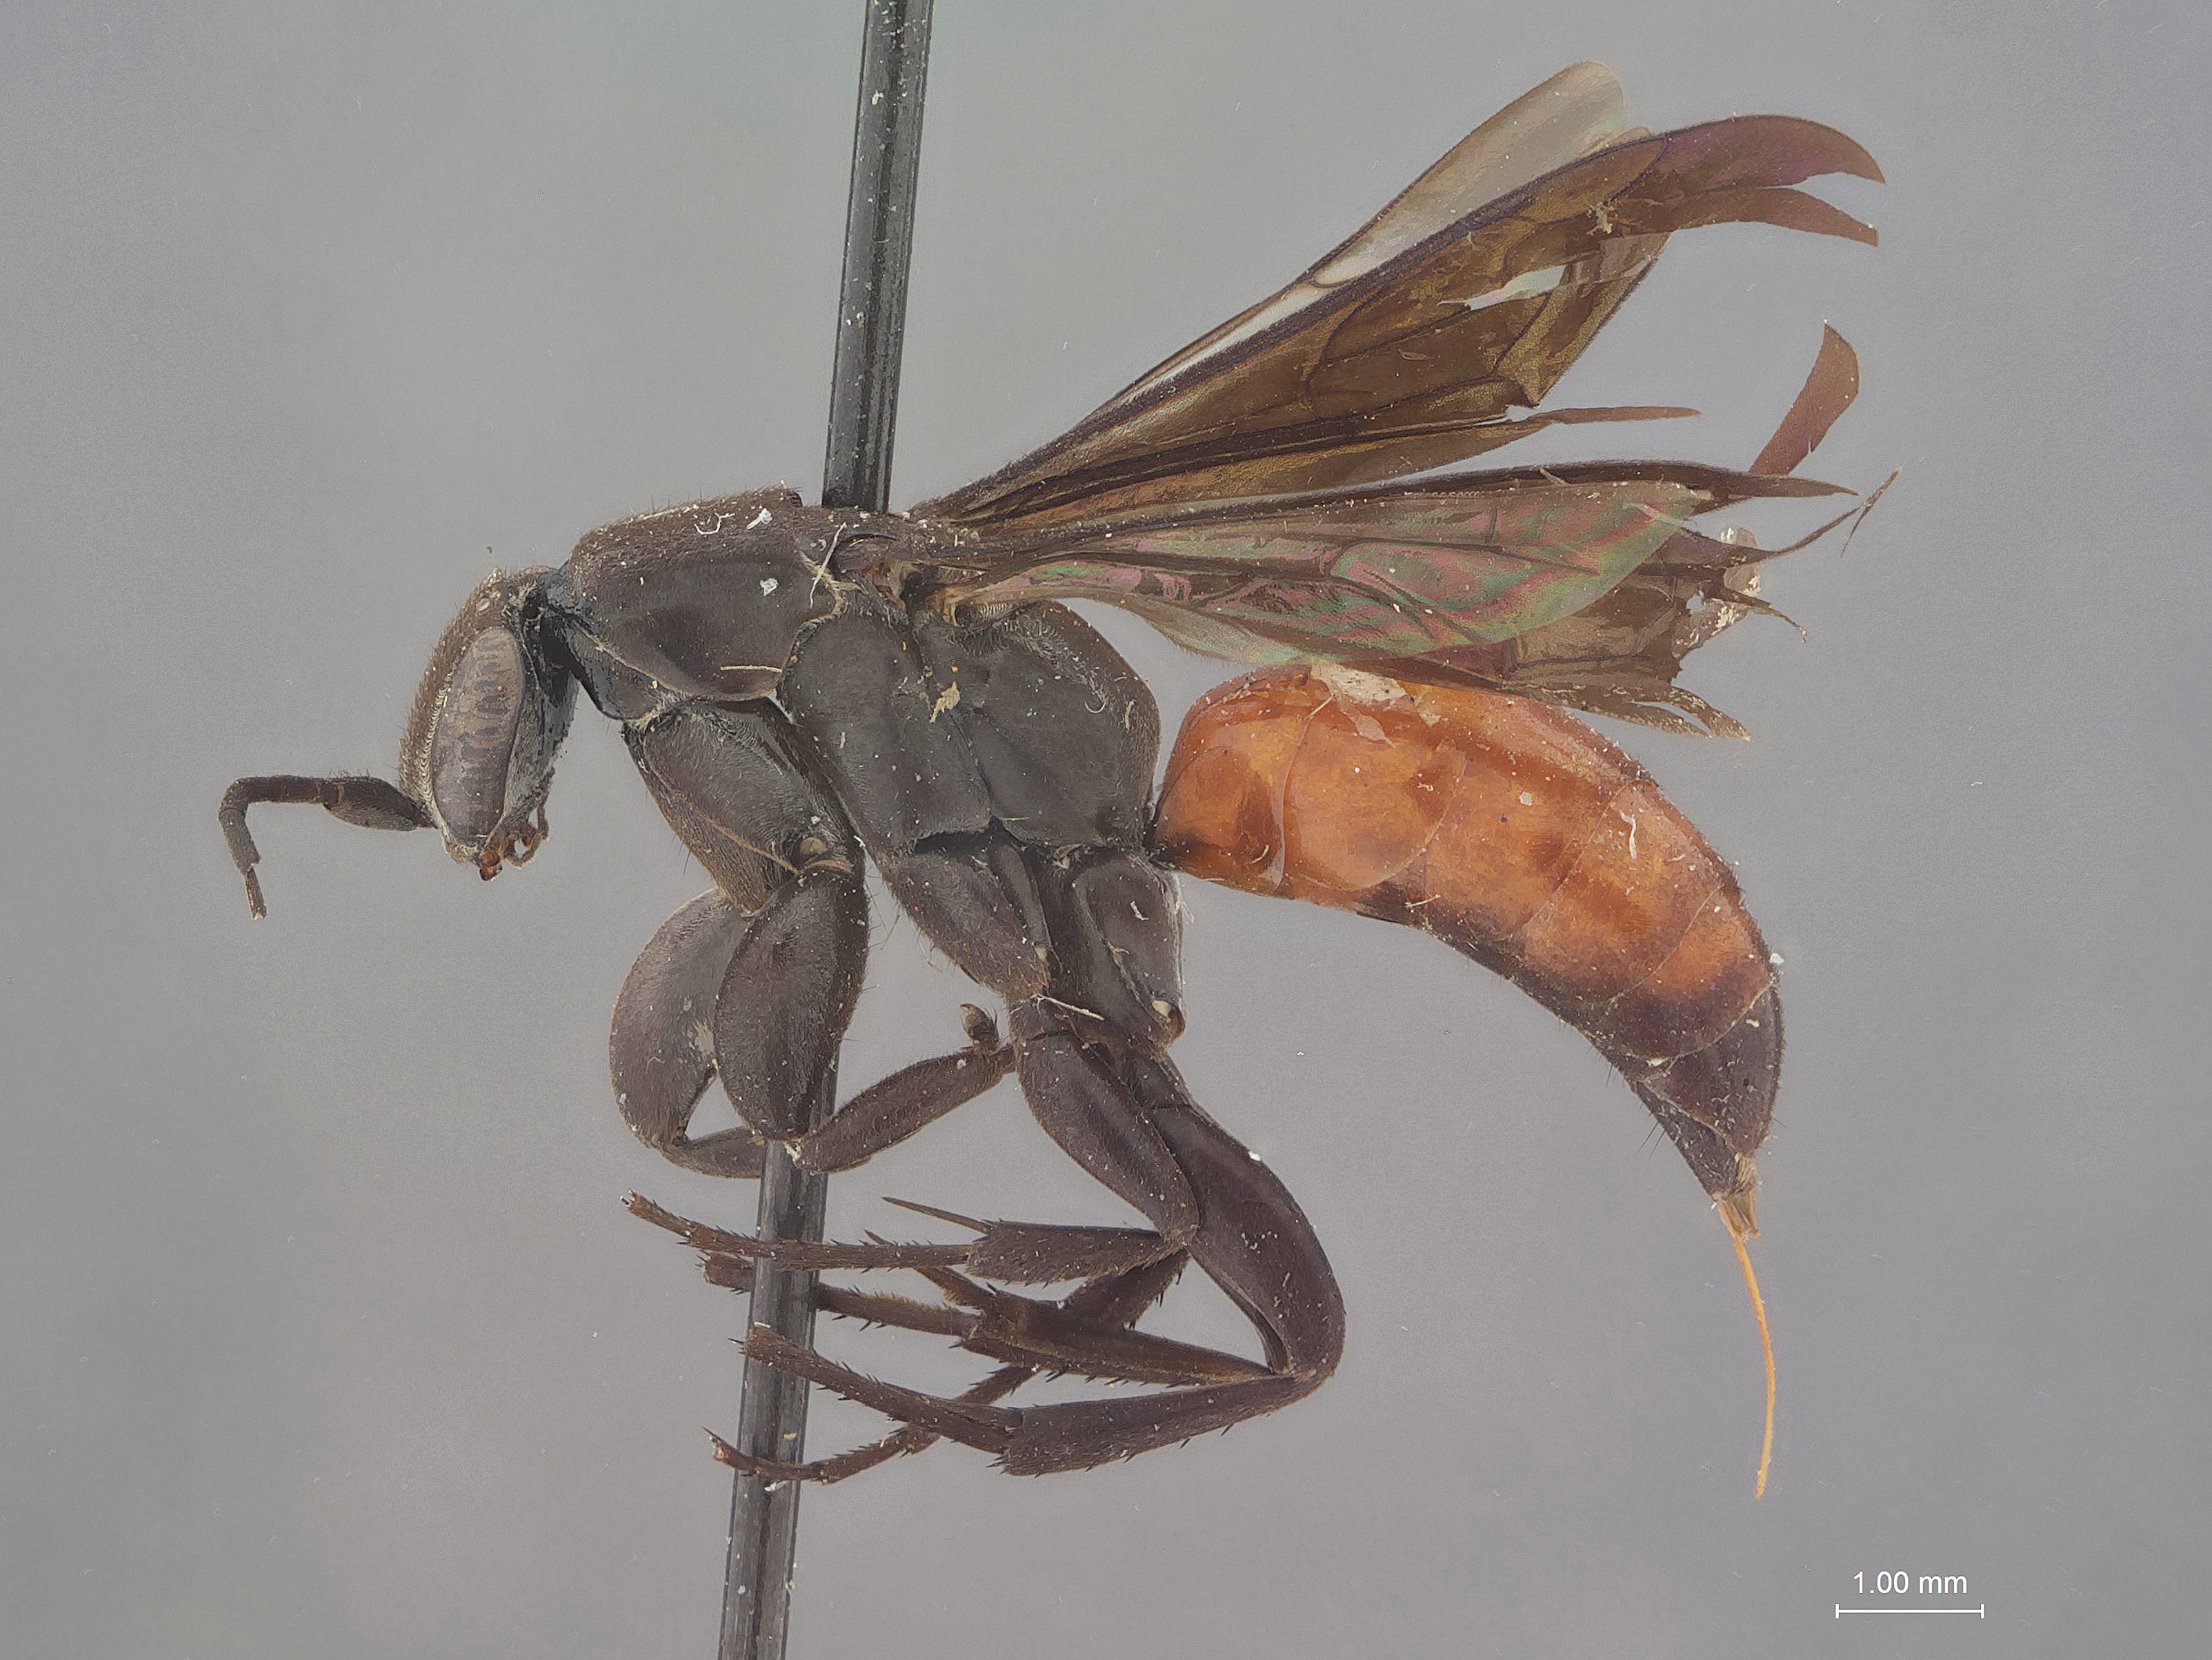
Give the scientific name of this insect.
Notoplaniceps prolixa
